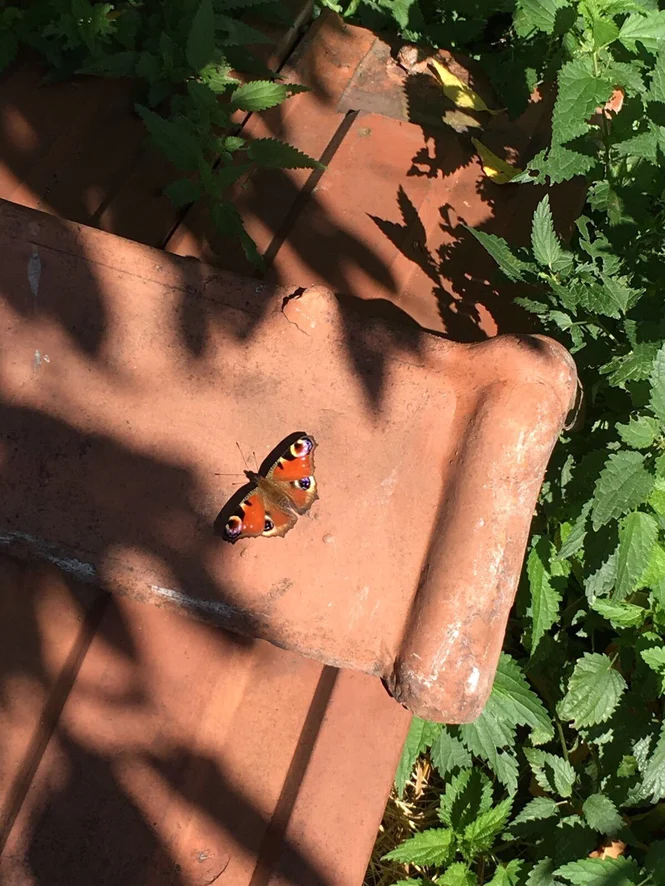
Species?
Aglais io
